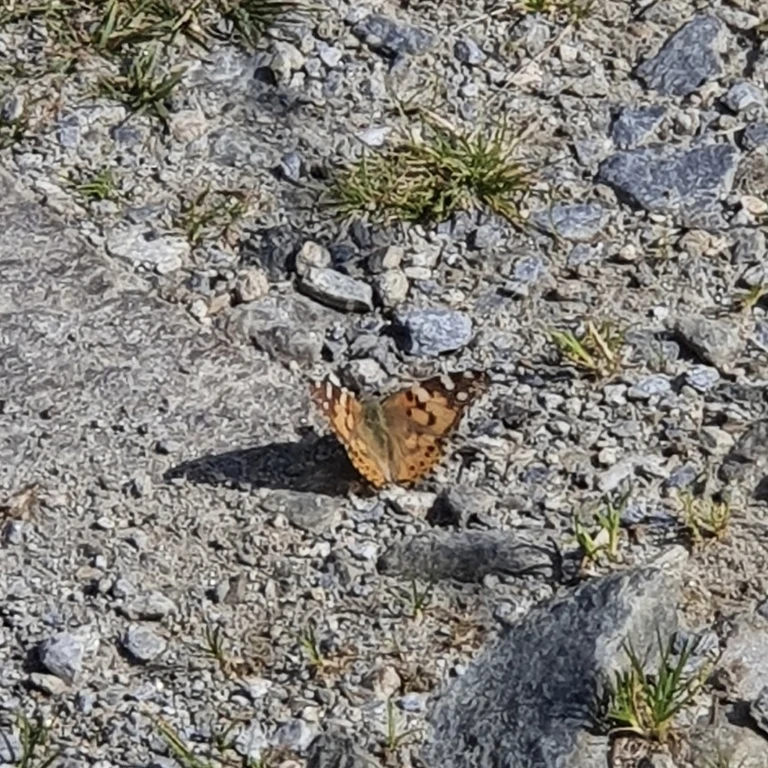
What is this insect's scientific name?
Vanessa cardui
